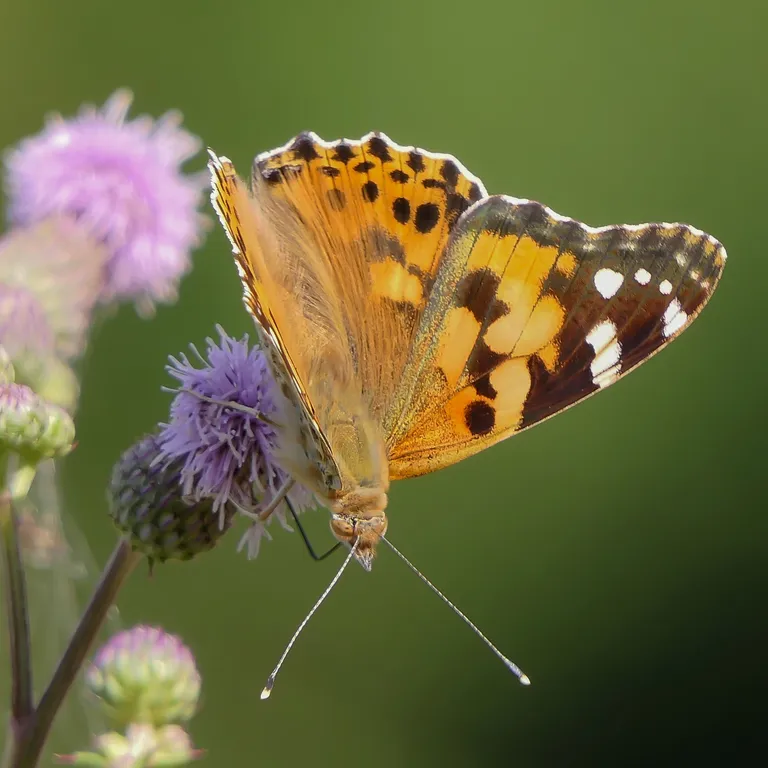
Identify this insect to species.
Vanessa cardui
